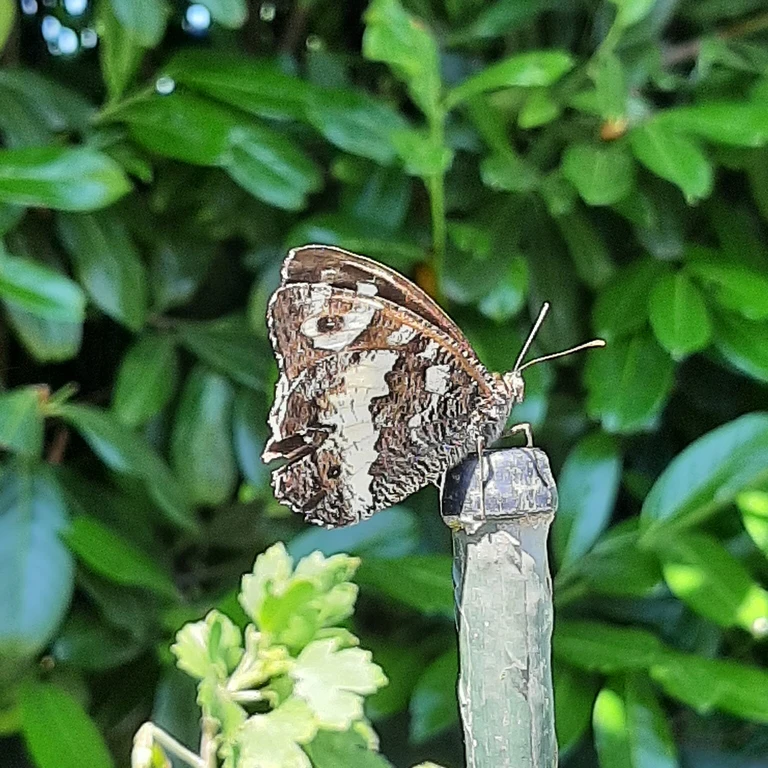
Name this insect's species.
Brintesia circe
